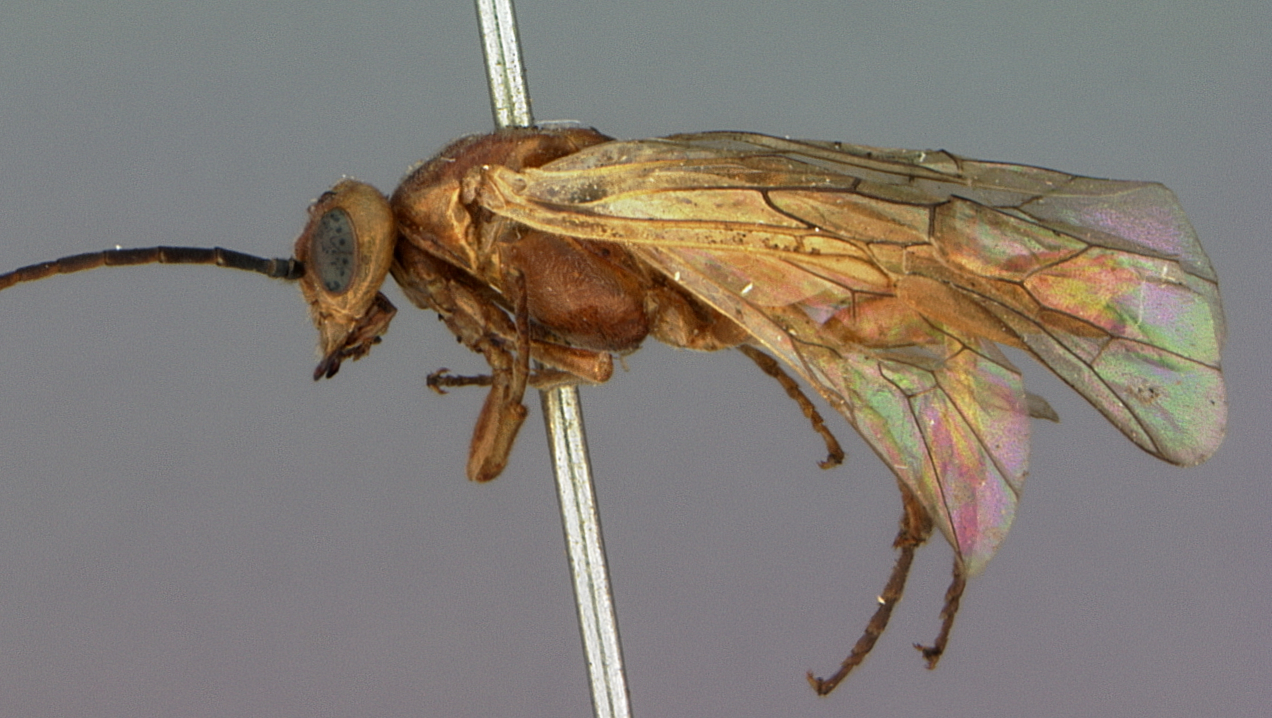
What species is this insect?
Amauronematus xanthus
